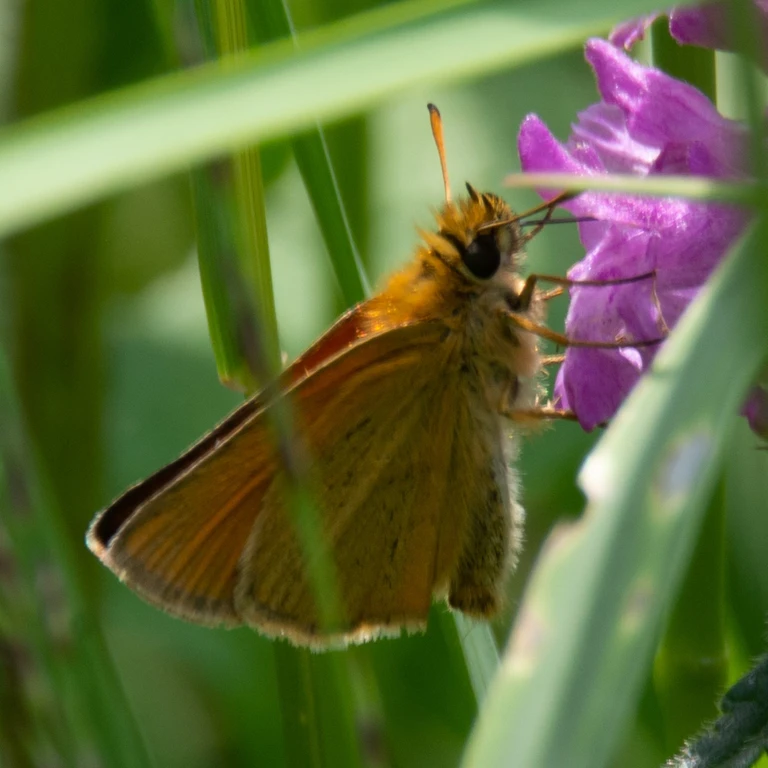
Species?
Thymelicus lineola
